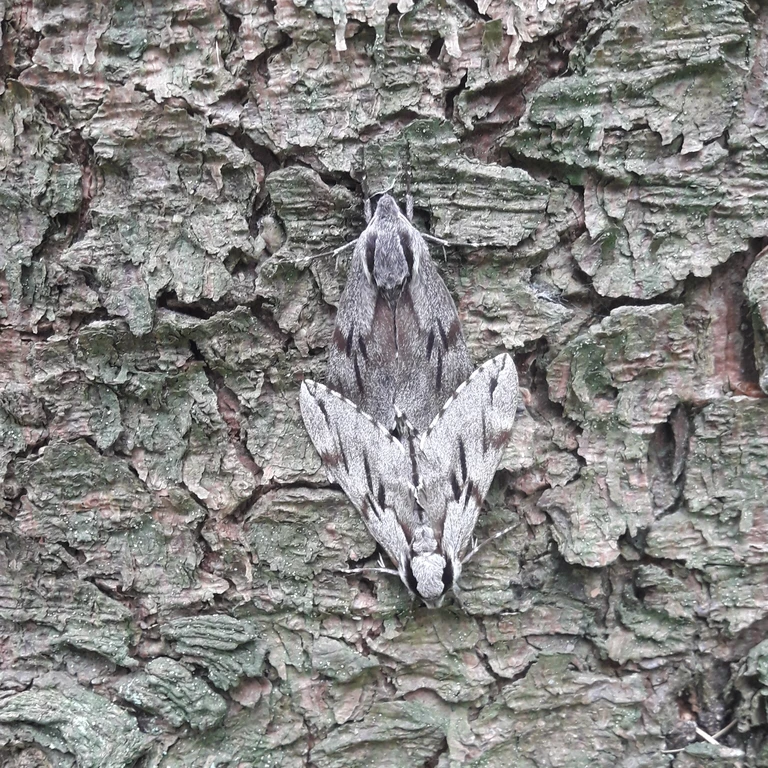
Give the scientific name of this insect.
Sphinx pinastri
